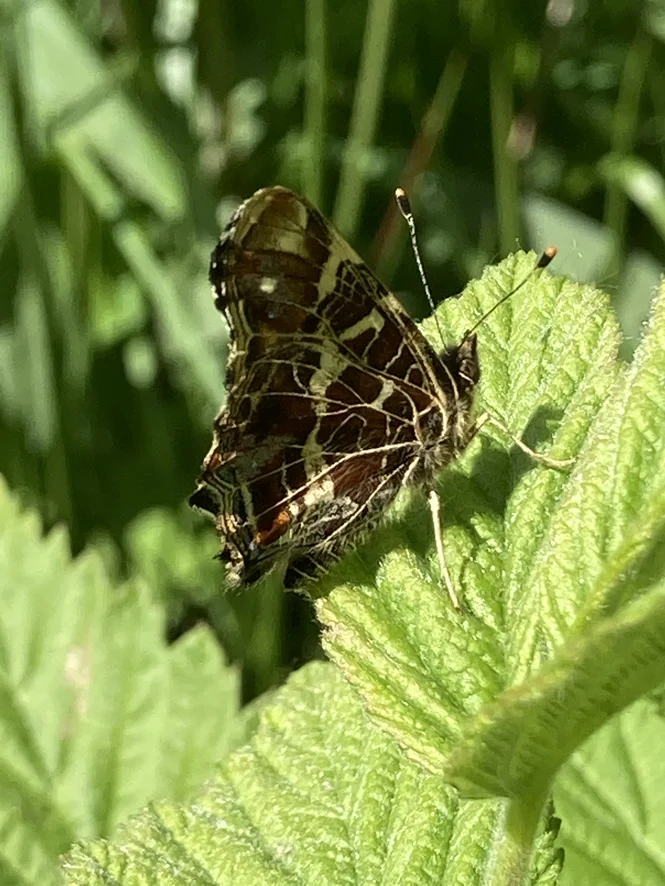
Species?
Araschnia levana
